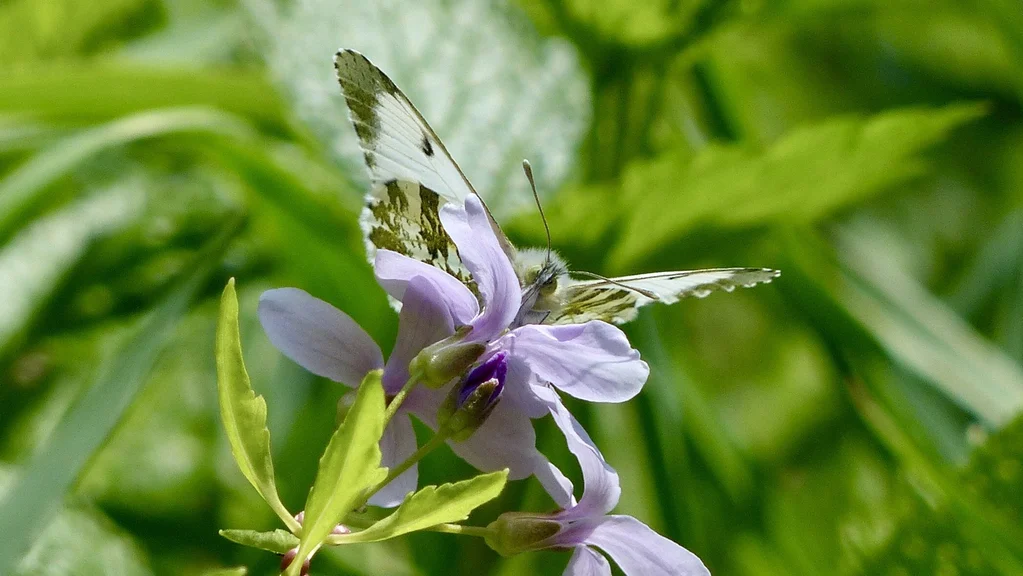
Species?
Anthocharis cardamines
